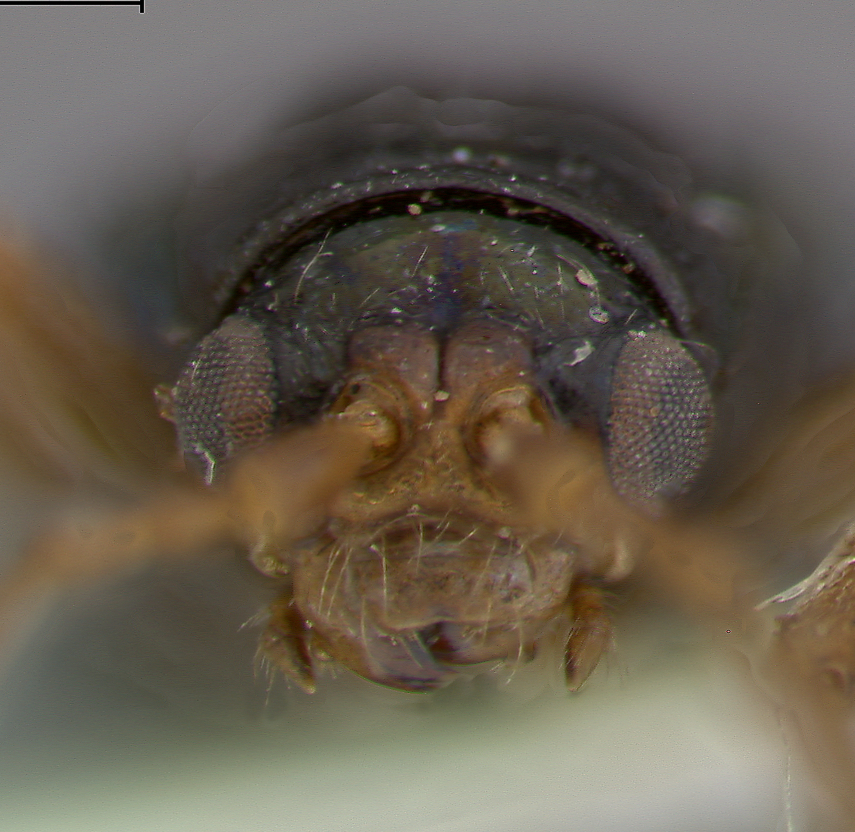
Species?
Phyllobrotica leechi
